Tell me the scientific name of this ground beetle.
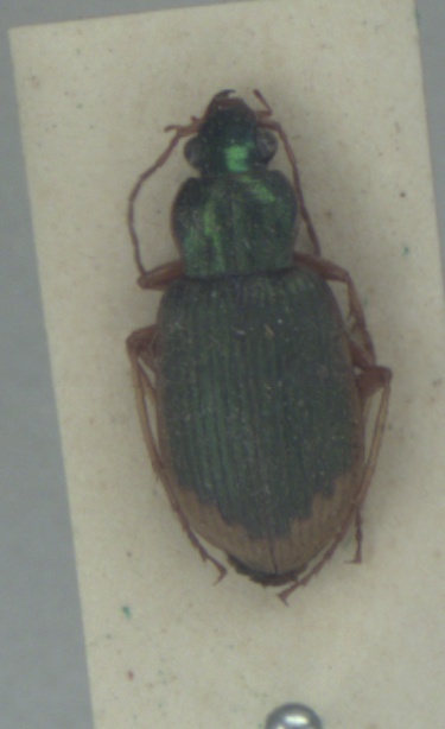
Chlaenius vestitus
